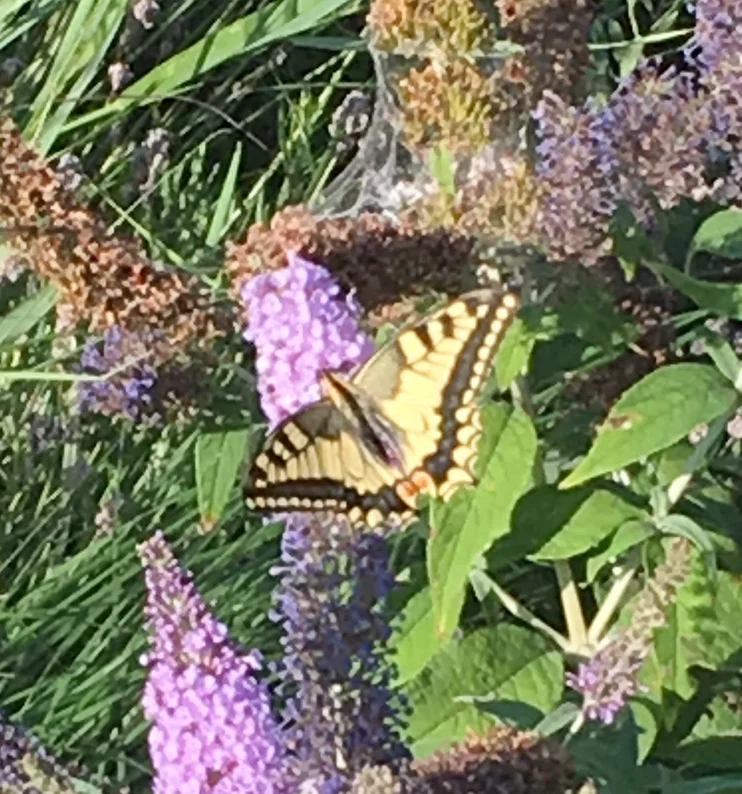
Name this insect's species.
Papilio machaon
